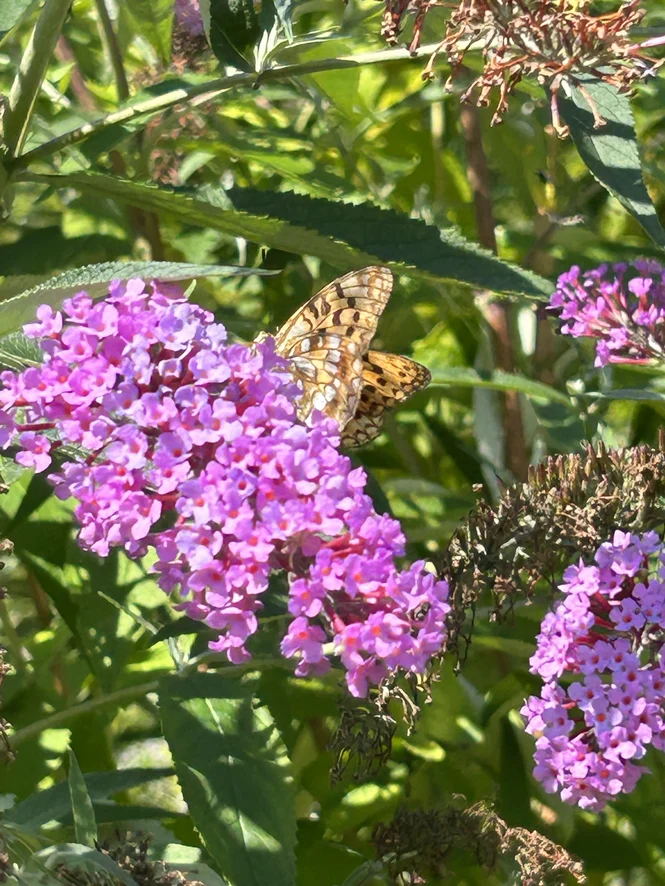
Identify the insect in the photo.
Fabriciana adippe
